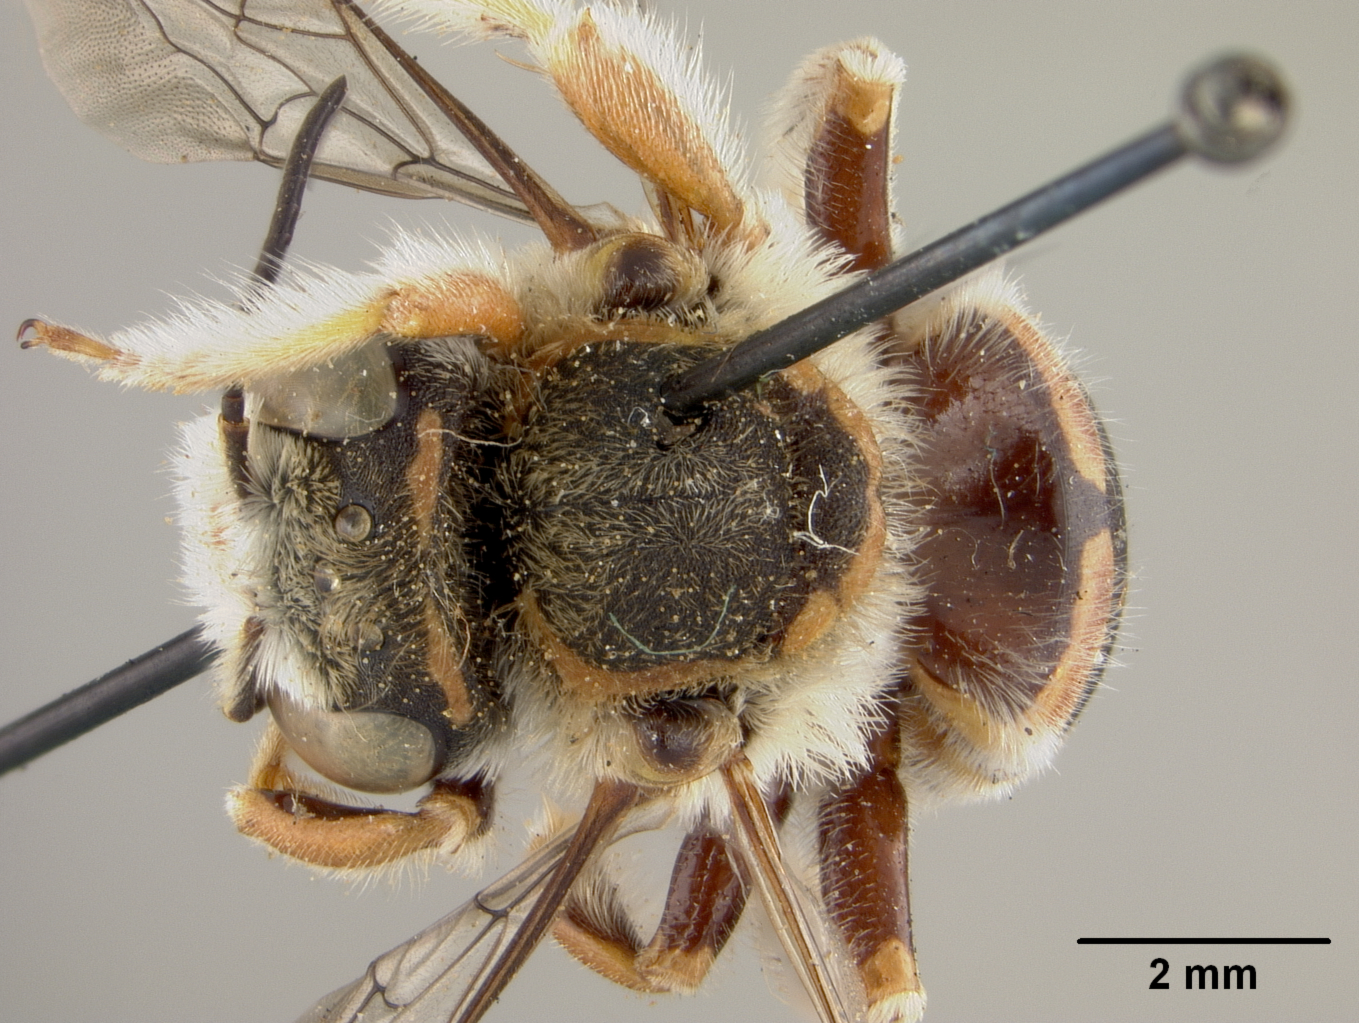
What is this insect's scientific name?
Anthidium rohweri
